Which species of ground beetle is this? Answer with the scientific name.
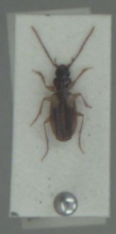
Badister sodalis
